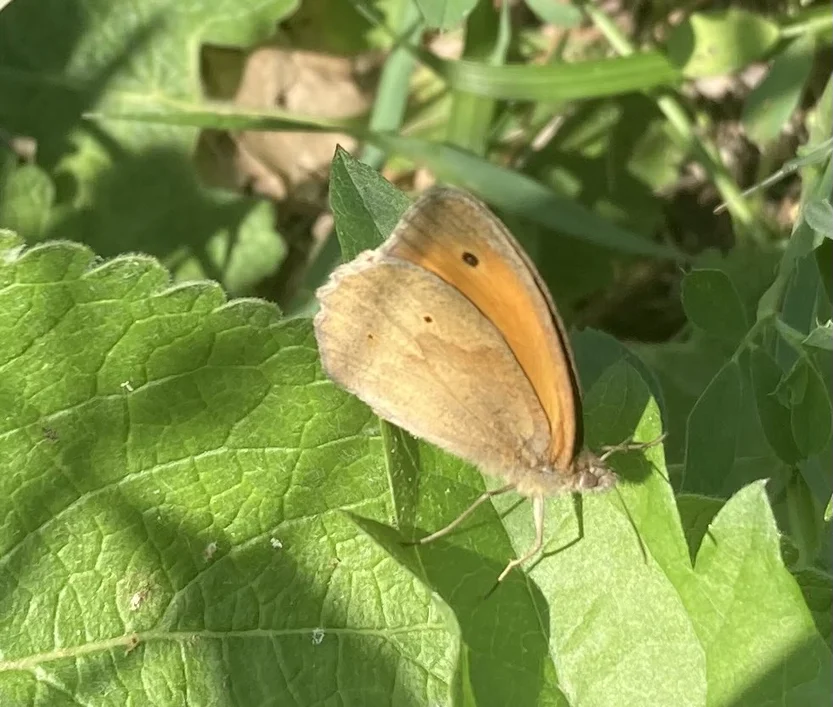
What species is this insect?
Maniola jurtina
